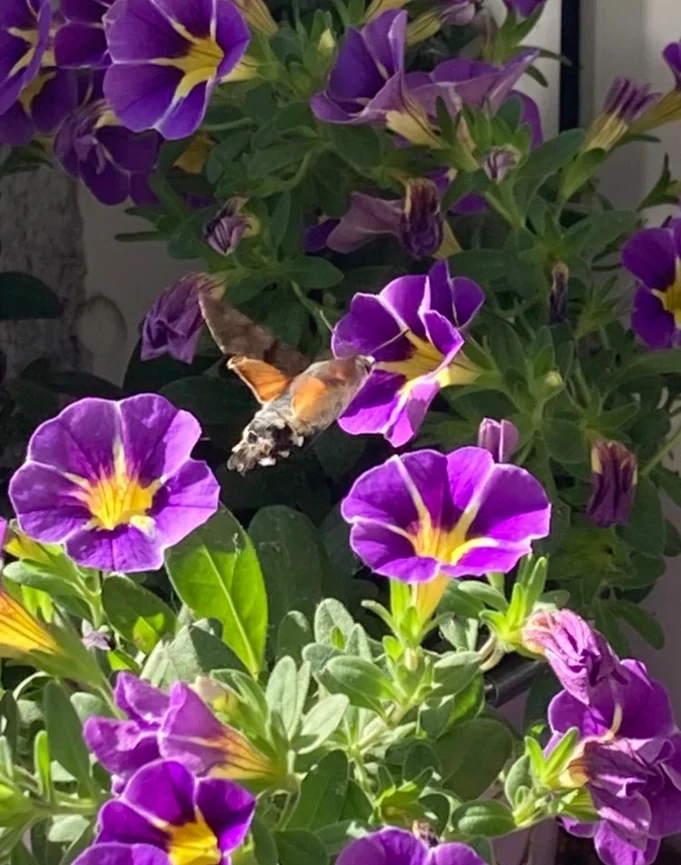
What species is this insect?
Macroglossum stellatarum
